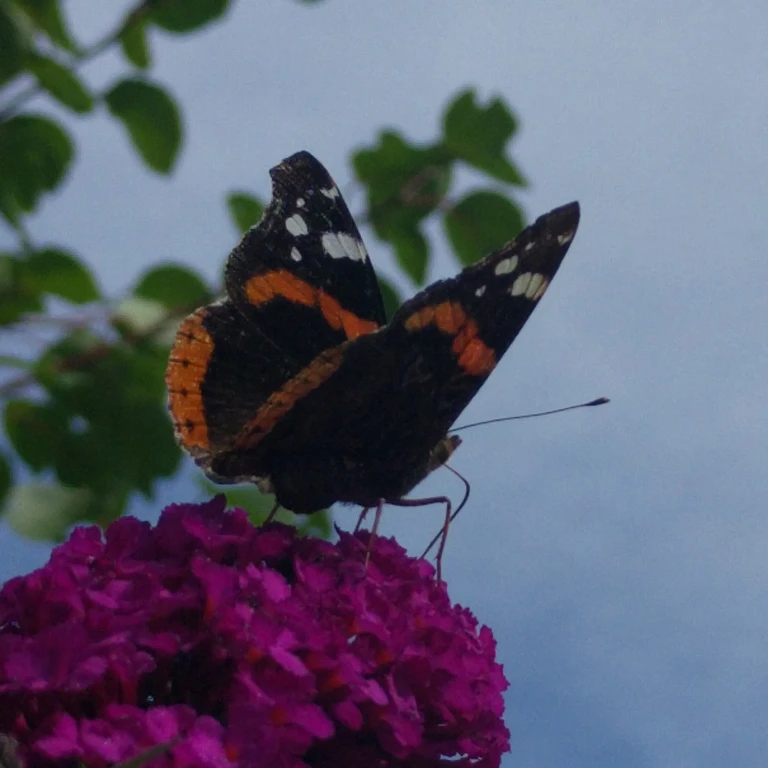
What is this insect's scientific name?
Vanessa atalanta
